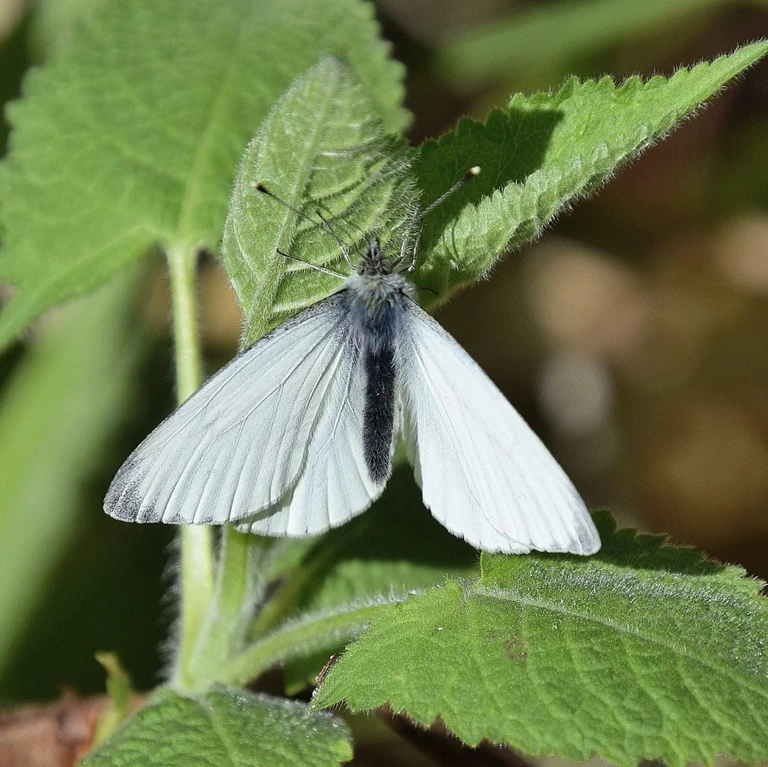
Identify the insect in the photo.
Pieris napi
